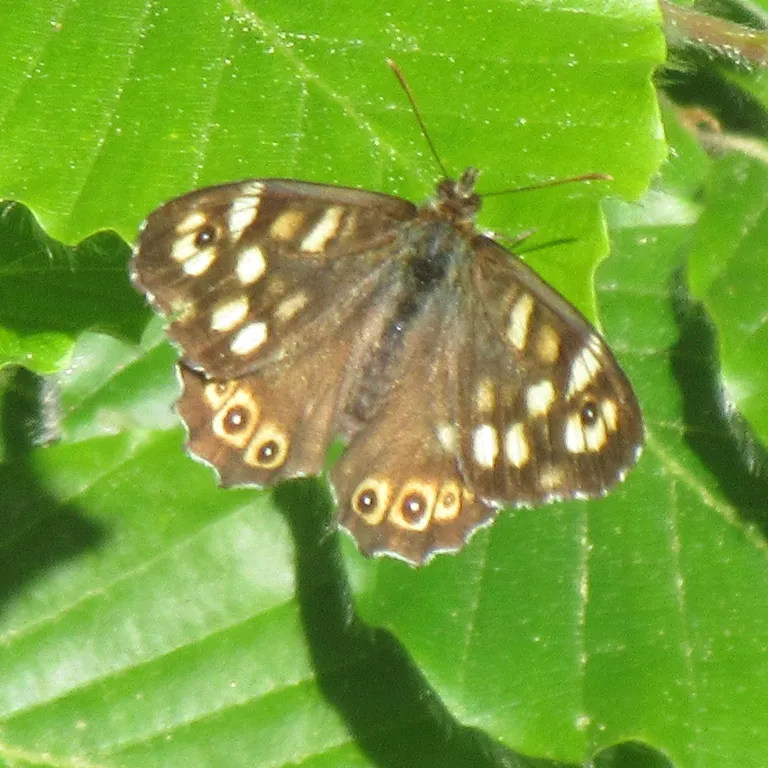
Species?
Pararge aegeria
